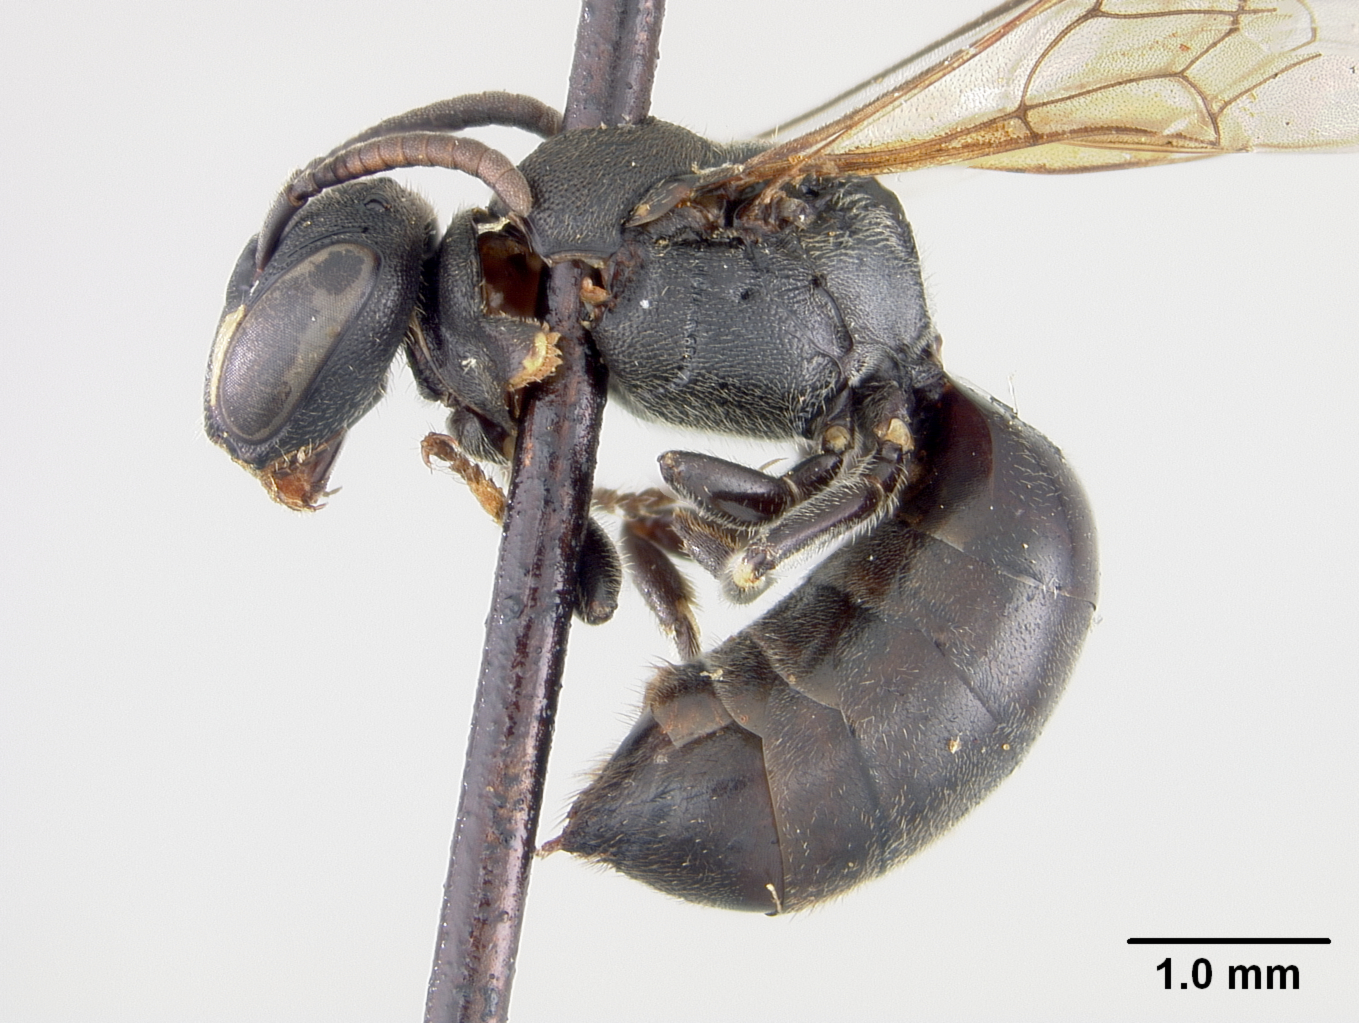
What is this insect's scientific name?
Hylaeus lavrushini
